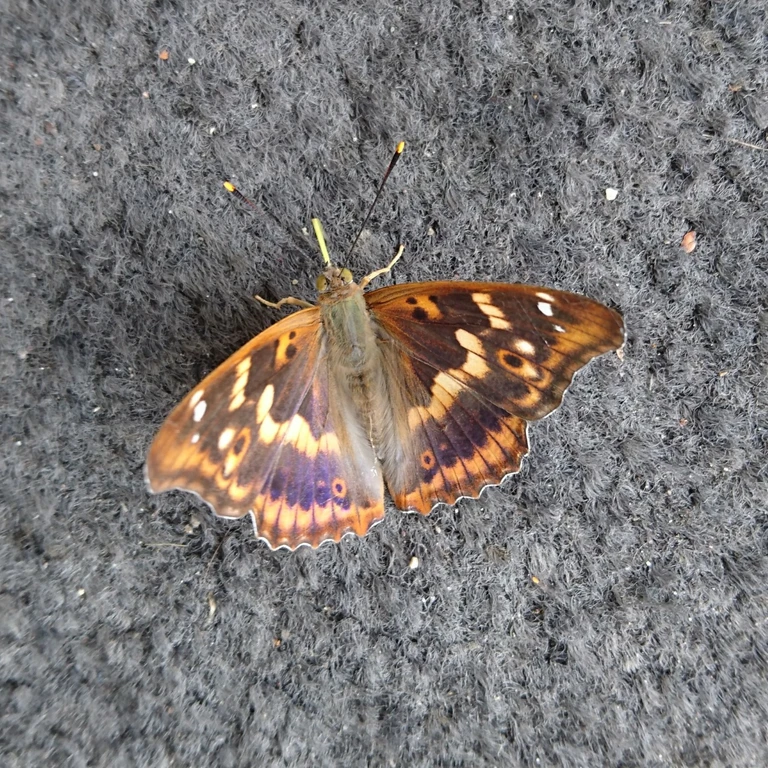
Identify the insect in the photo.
Apatura ilia
